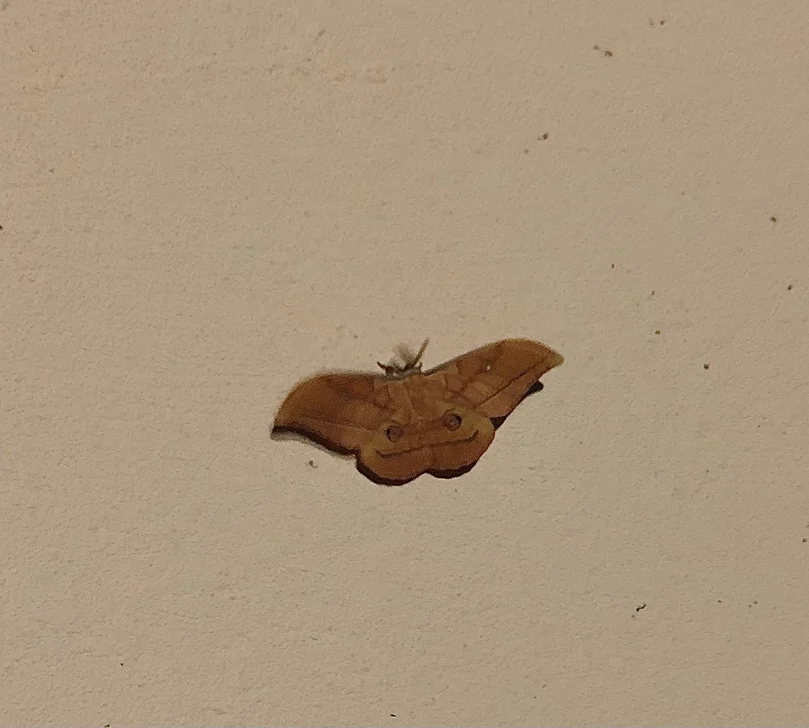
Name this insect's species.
Antheraea yamamai
